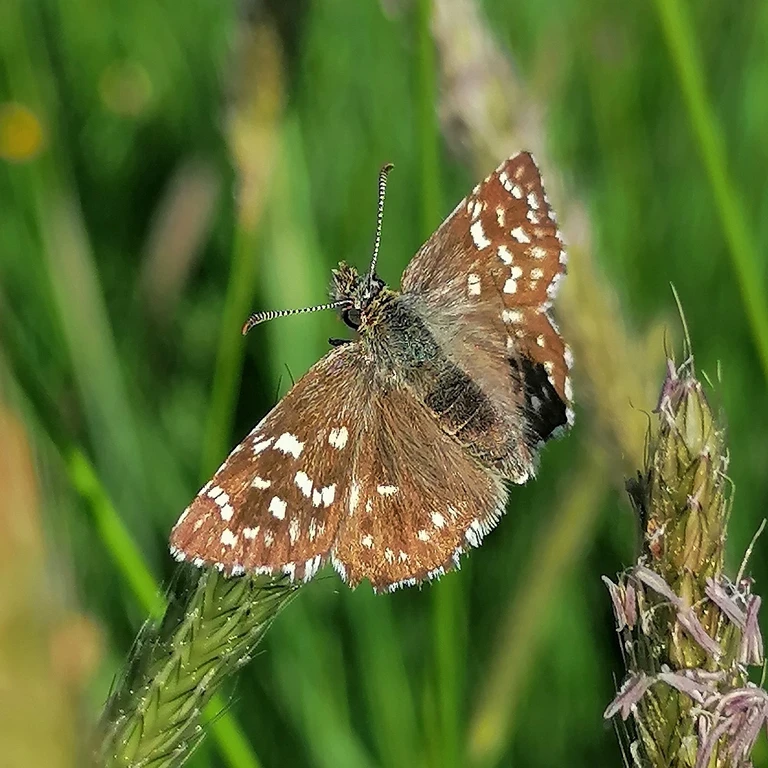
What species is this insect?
Pyrgus malvae
